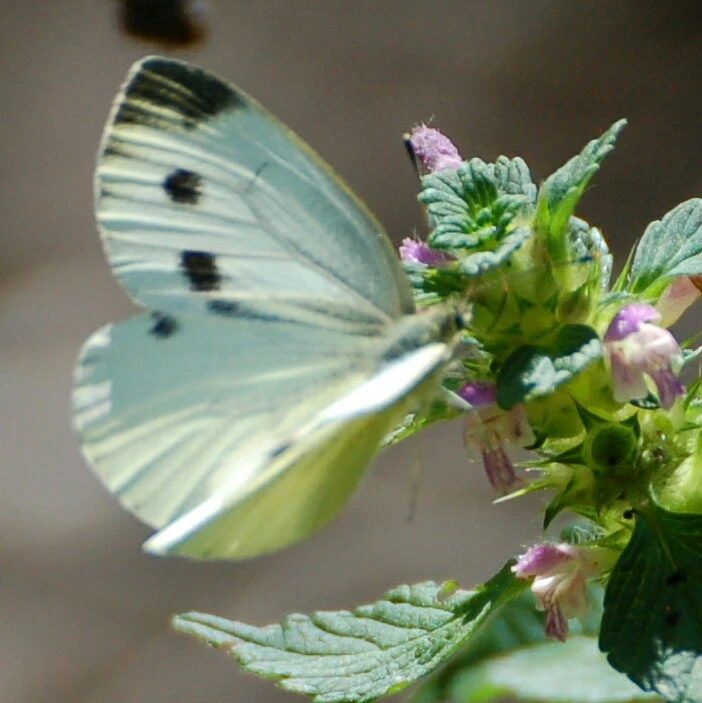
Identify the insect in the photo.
Pieris napi
